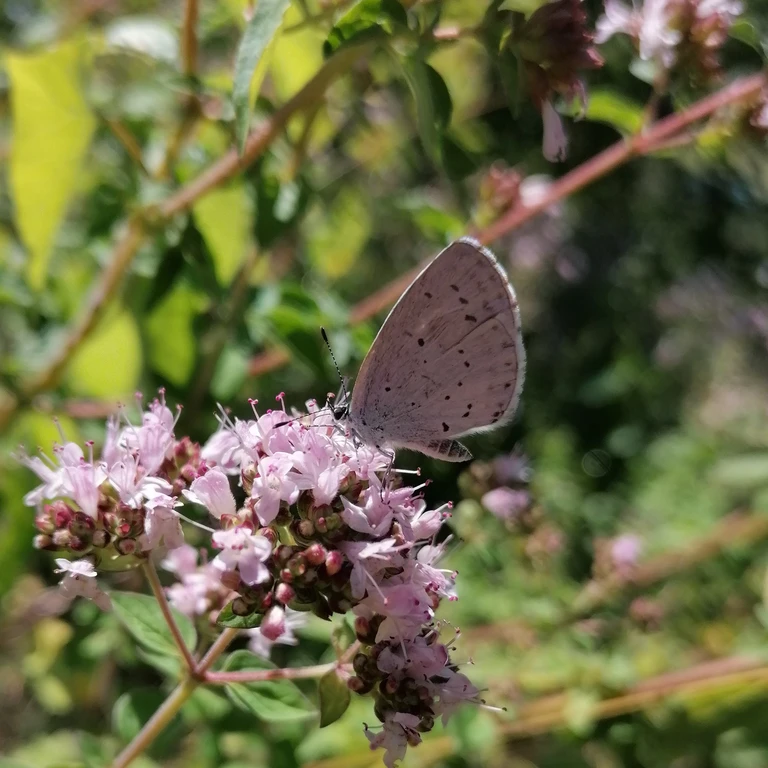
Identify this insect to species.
Celastrina argiolus
